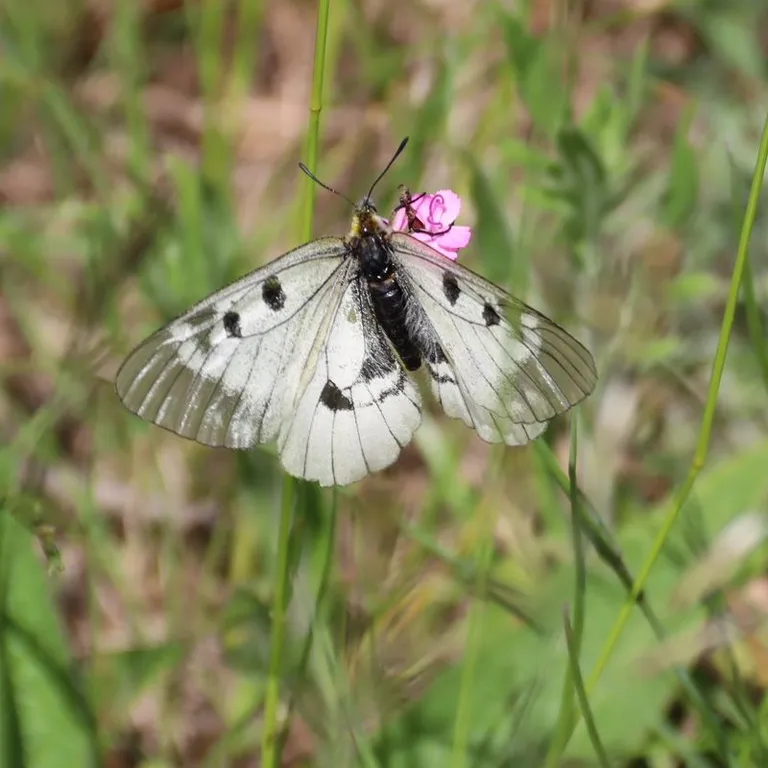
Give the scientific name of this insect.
Parnassius mnemosyne
